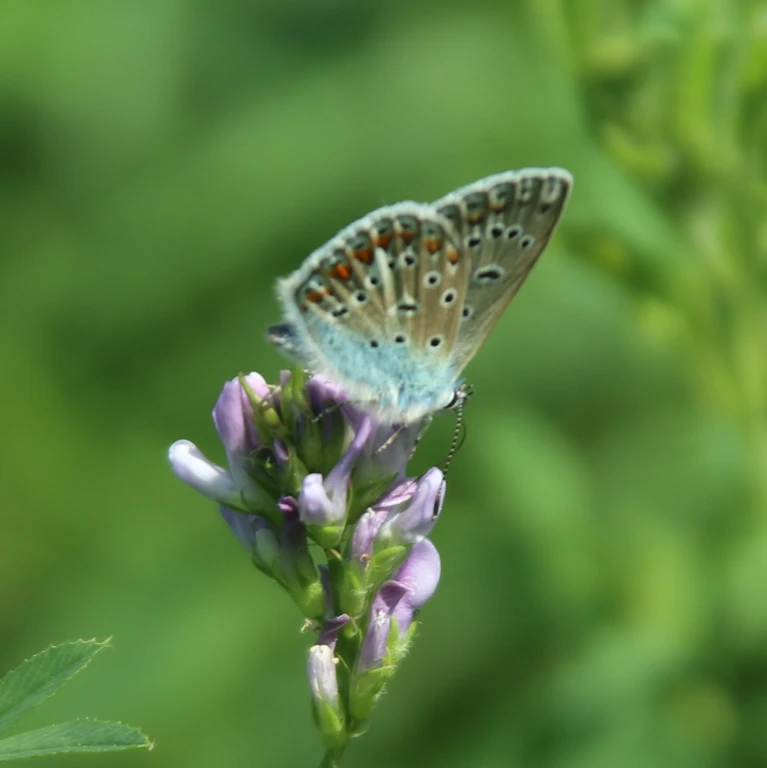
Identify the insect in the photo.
Polyommatus icarus
